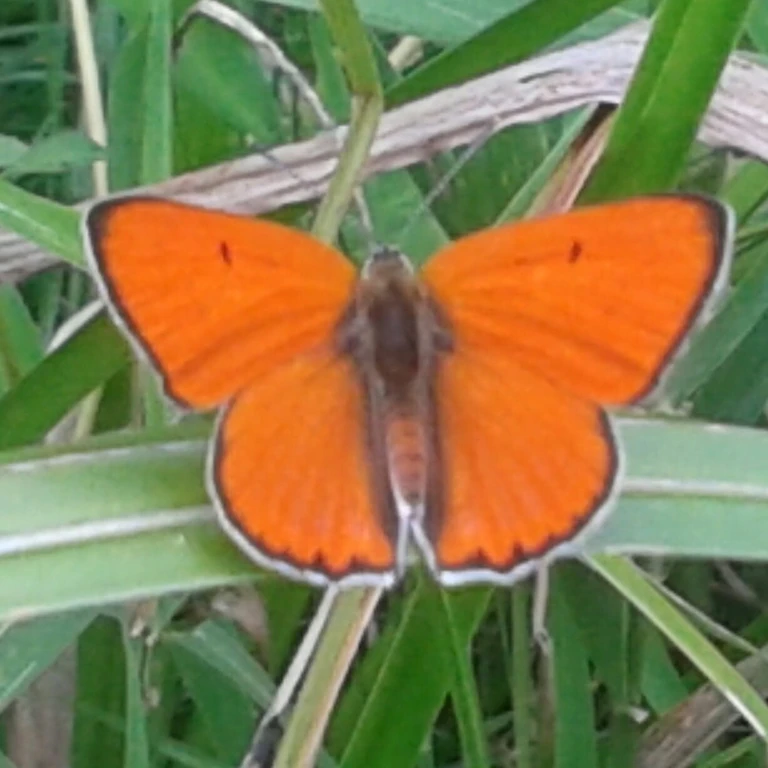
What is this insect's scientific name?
Lycaena dispar
